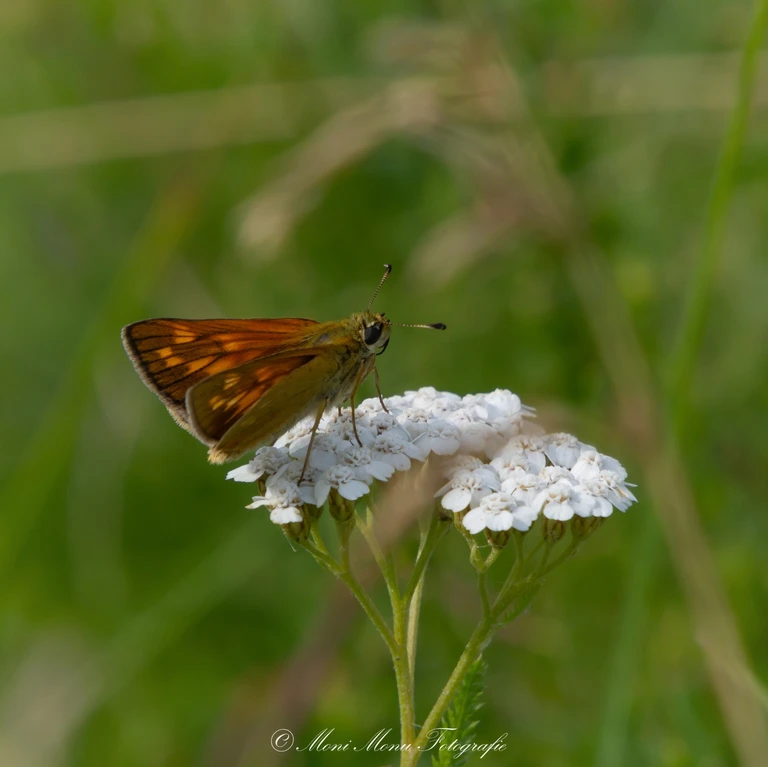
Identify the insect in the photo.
Ochlodes sylvanus (also Ochlodes venata)
